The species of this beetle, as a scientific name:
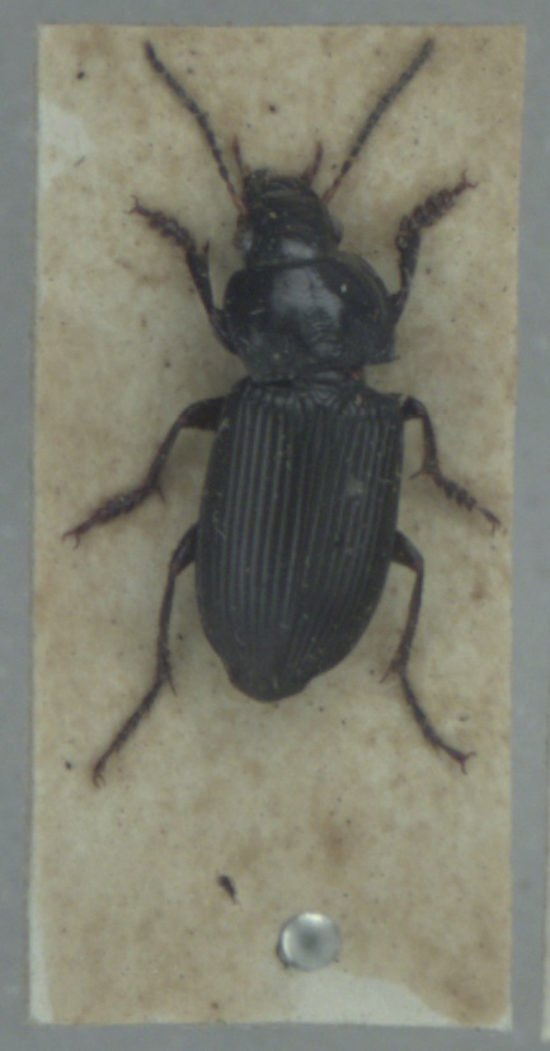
Anisodactylus binotatus
